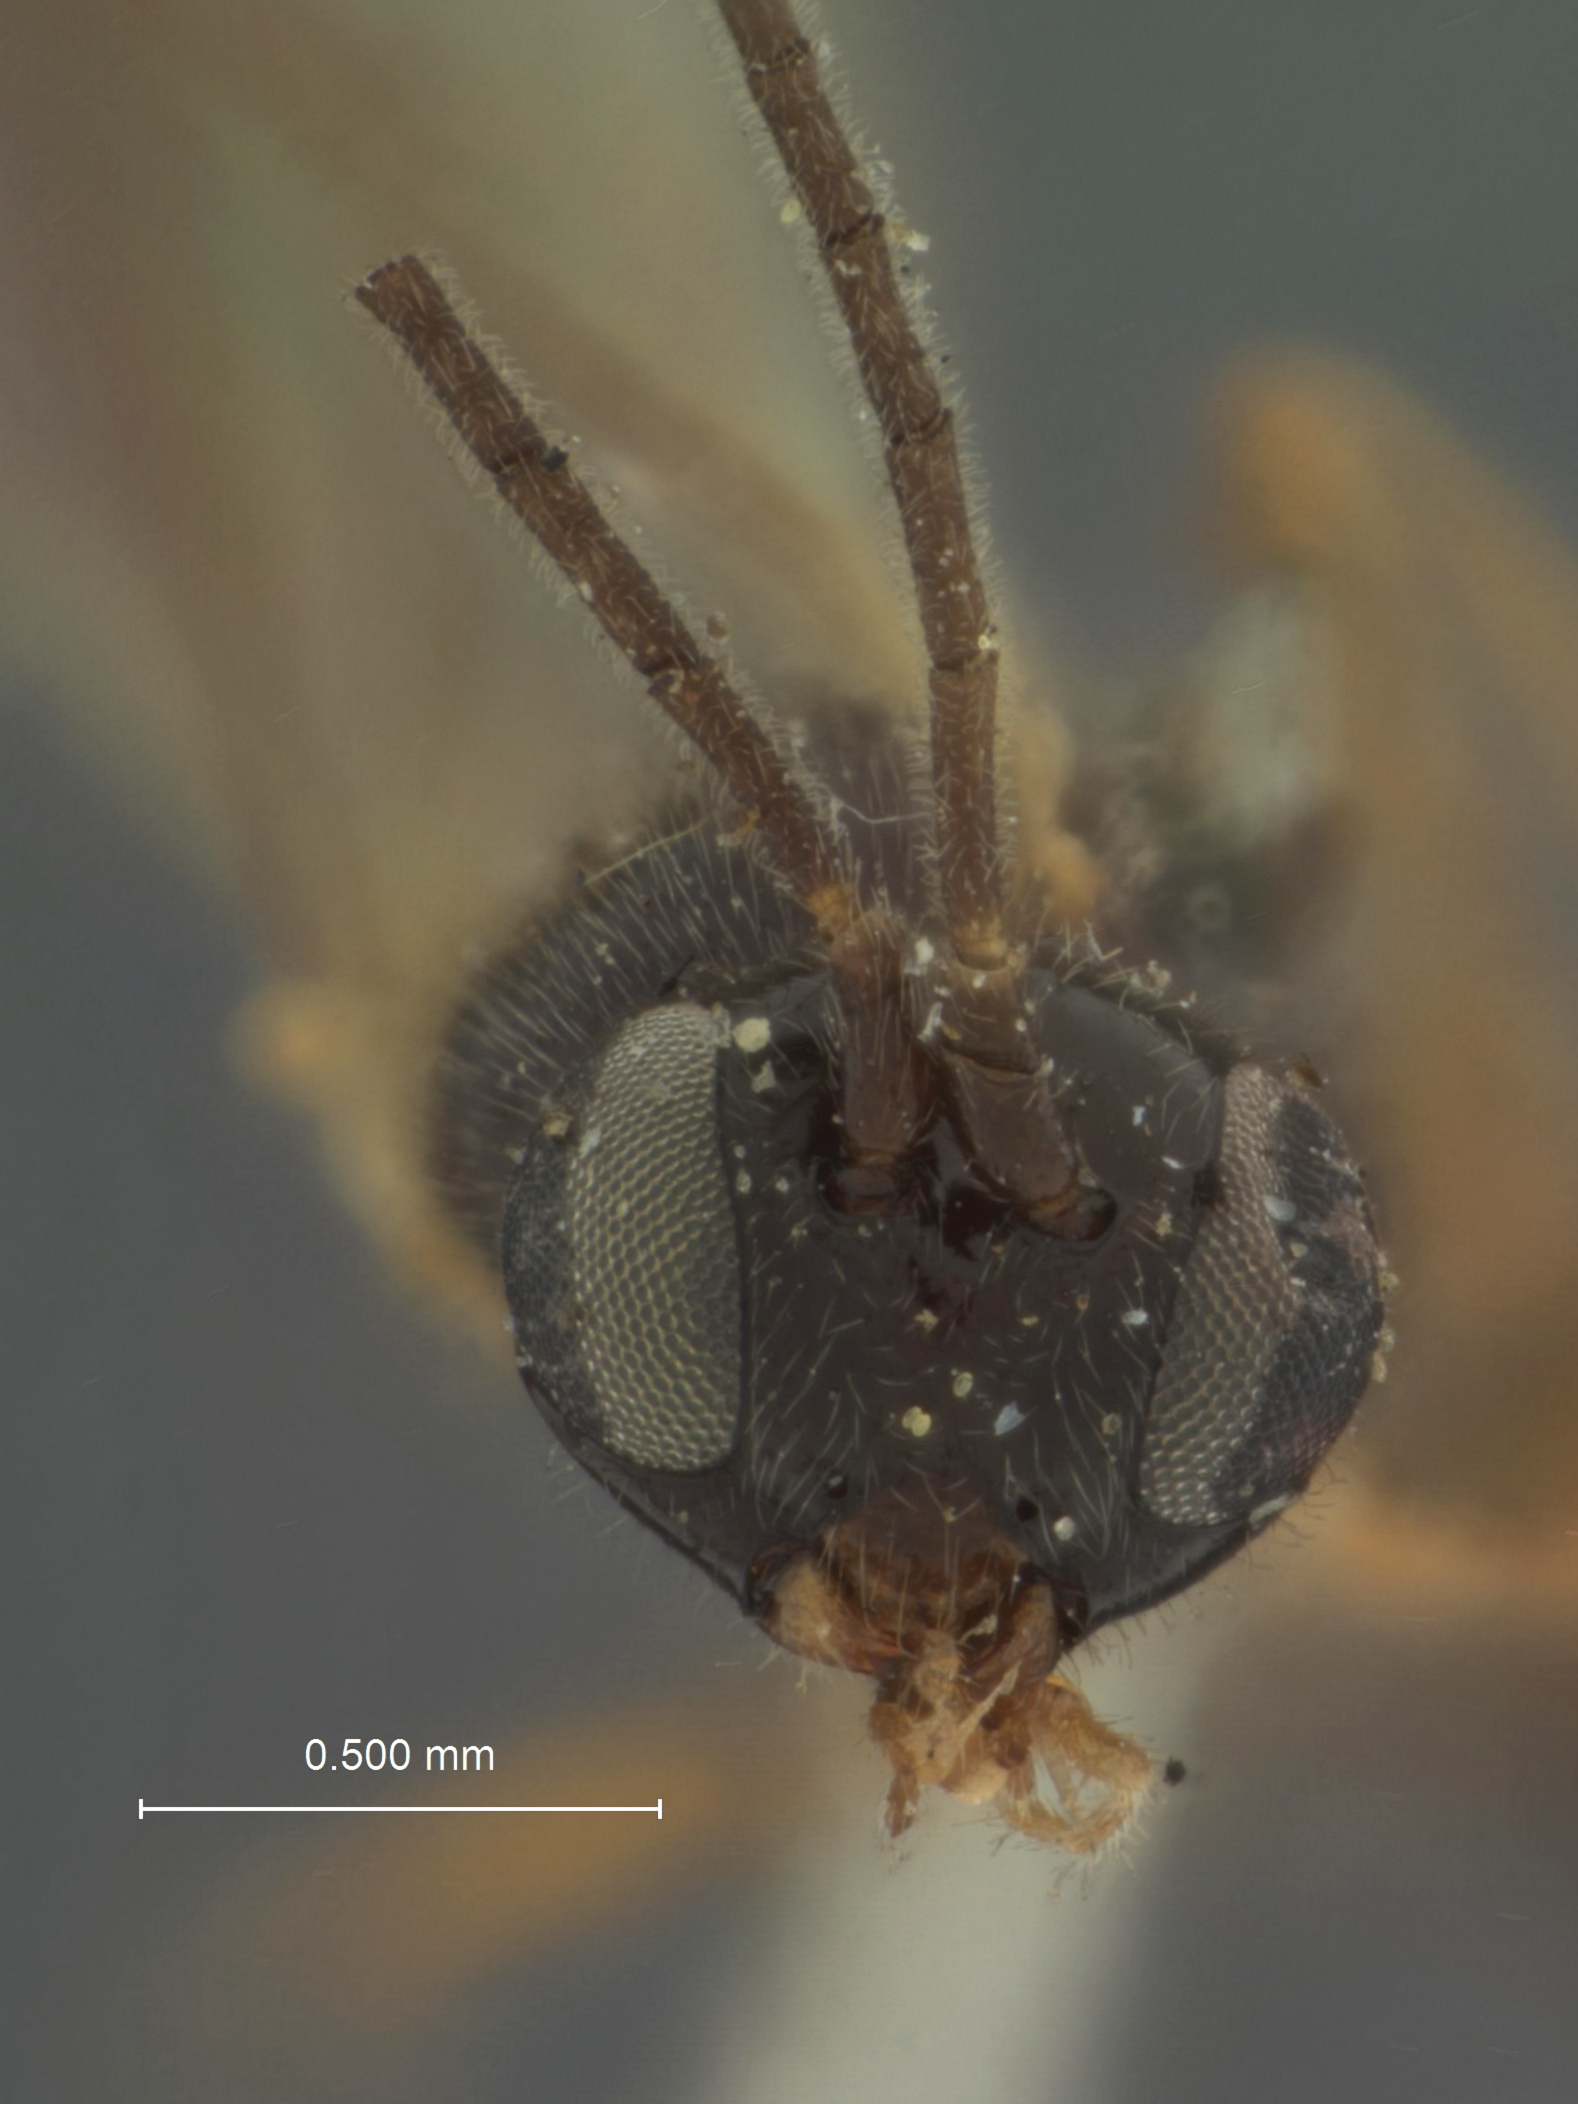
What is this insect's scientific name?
Stiboscopus sitkensis
